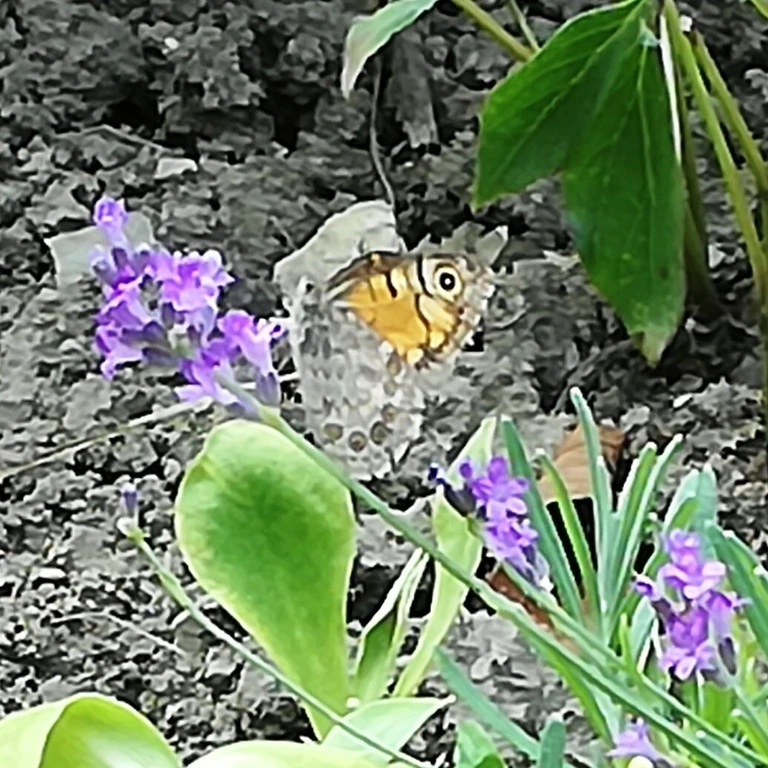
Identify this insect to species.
Lasiommata megera (also Pararge megera)
